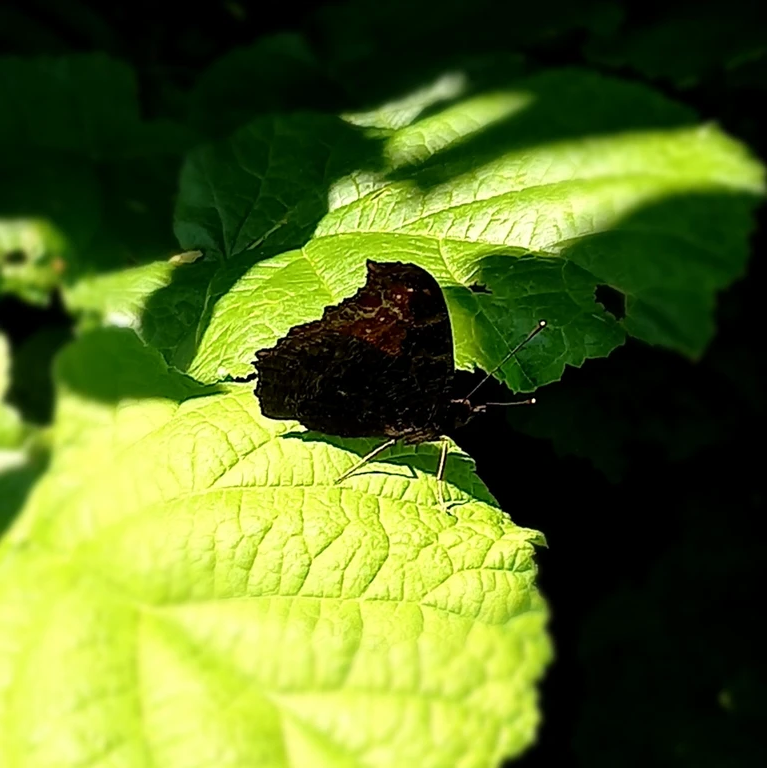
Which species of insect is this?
Aglais io
